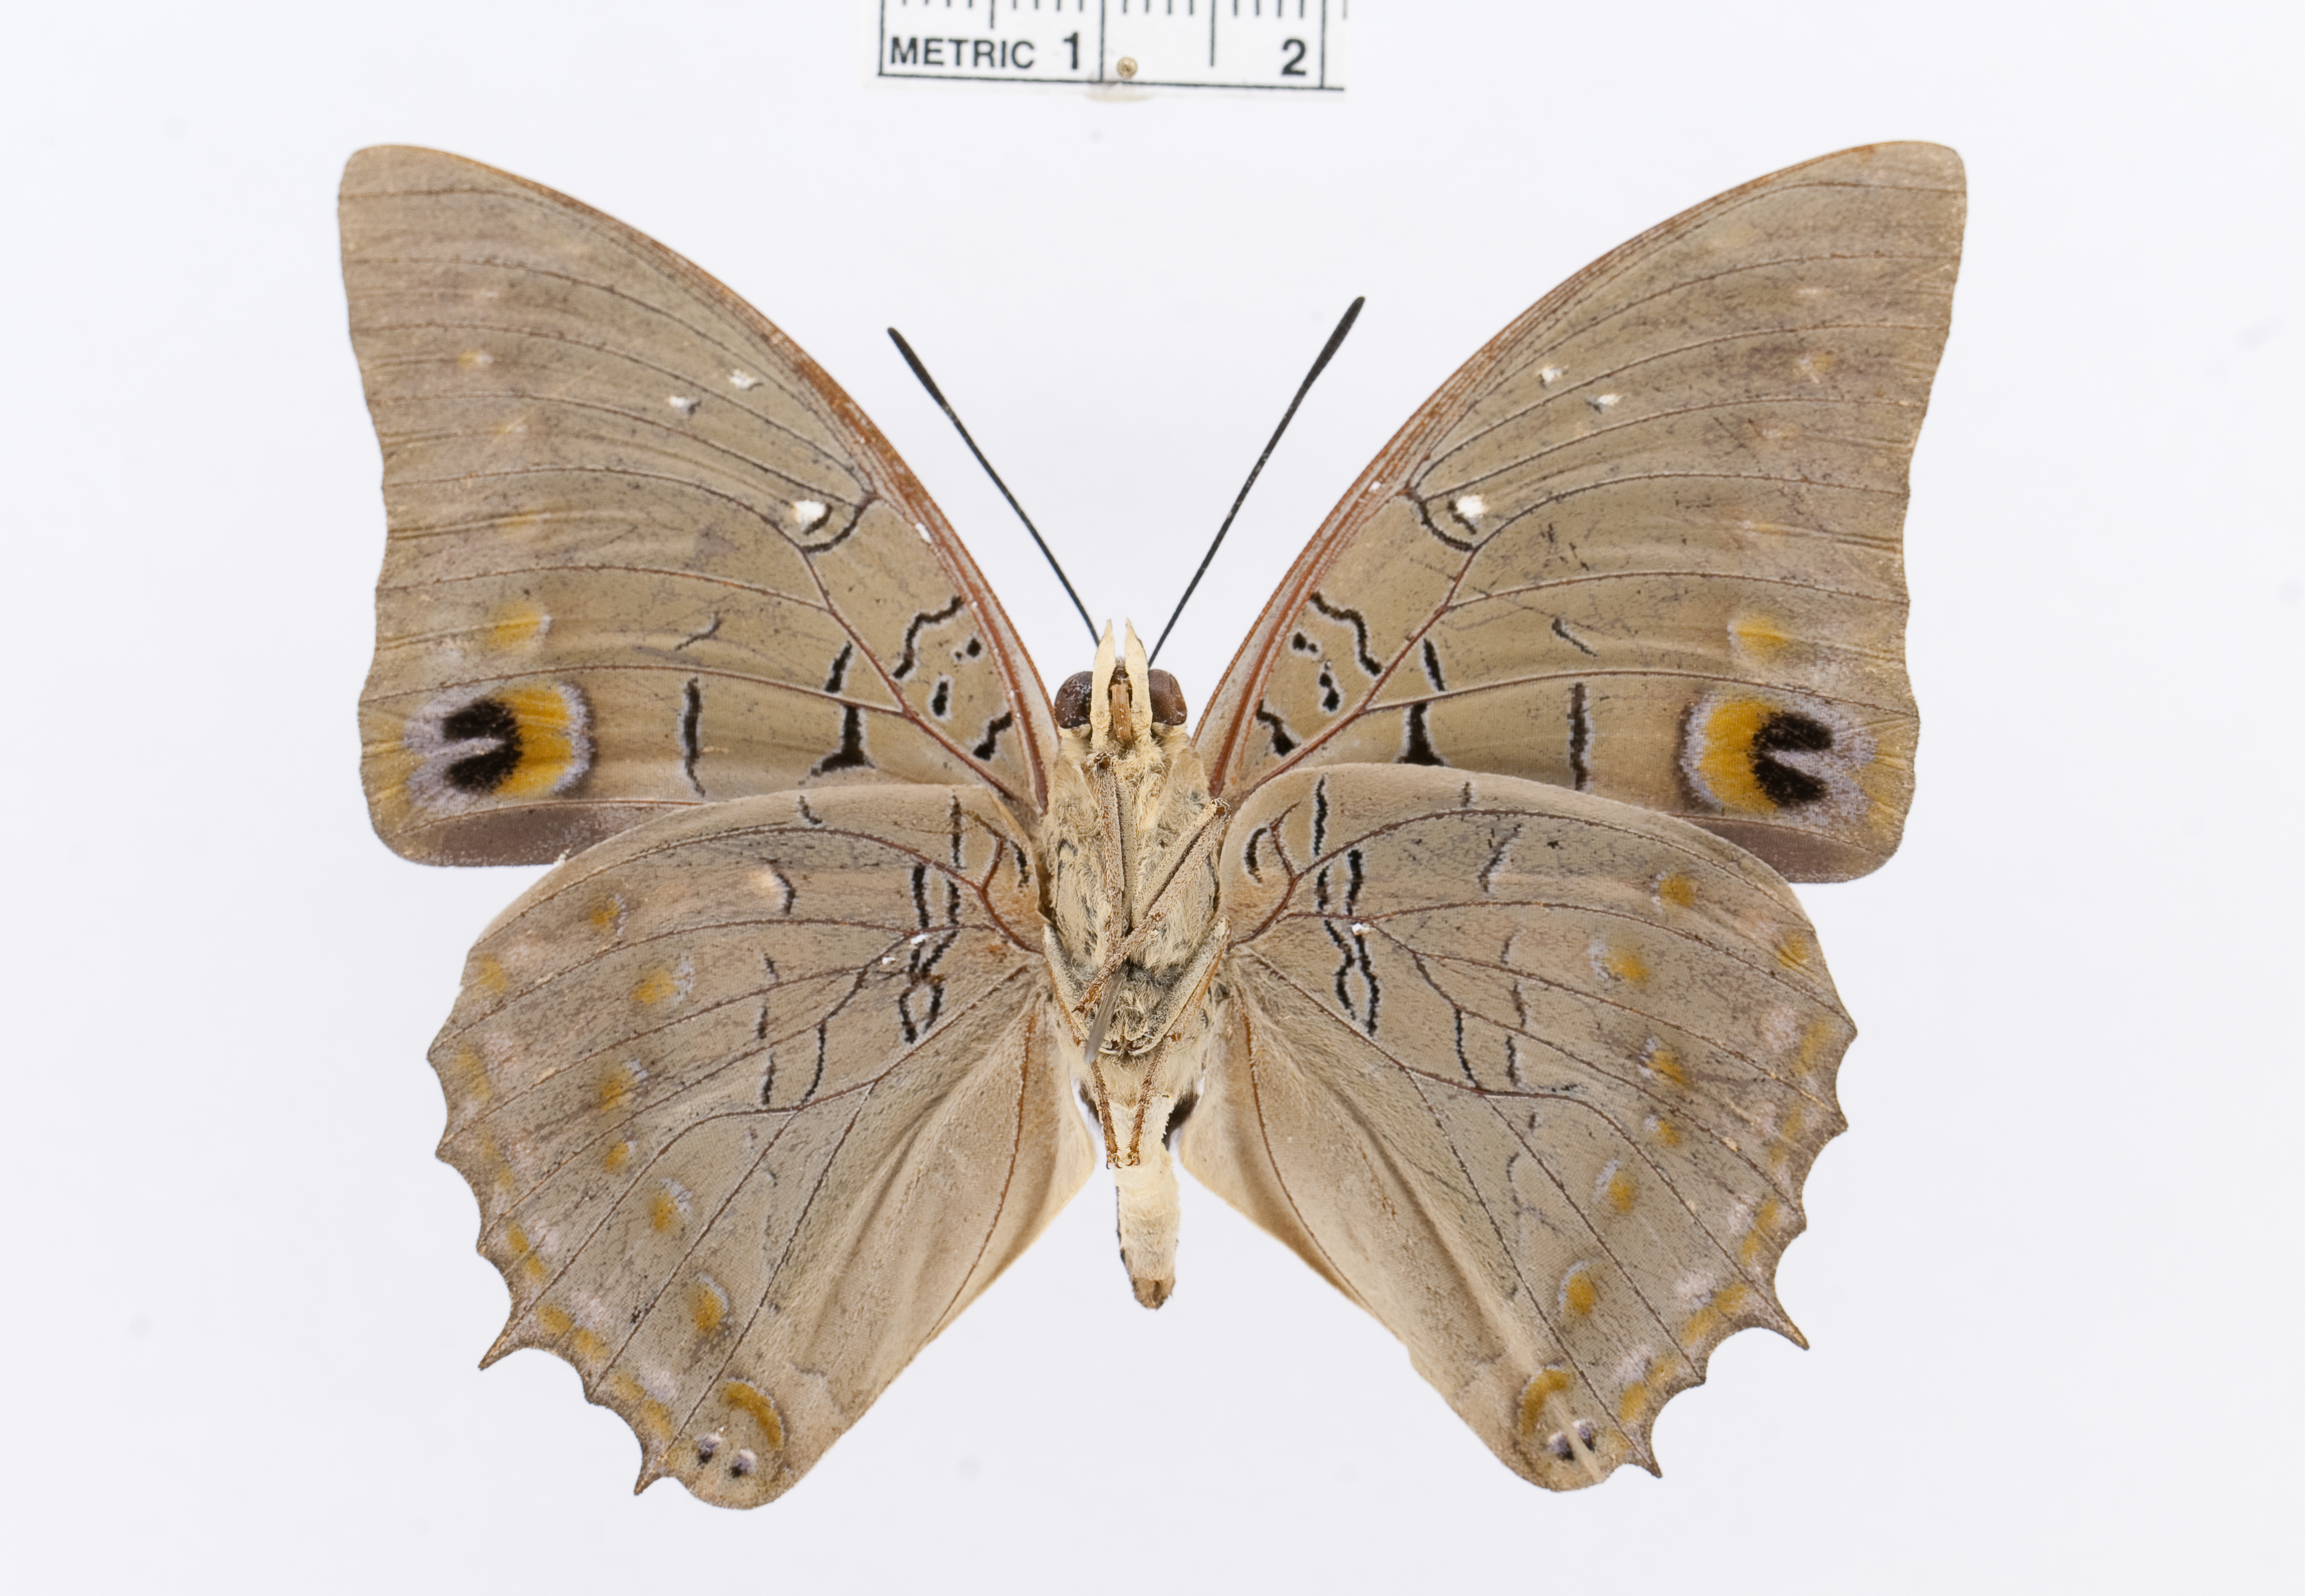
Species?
Charaxes imperialis
